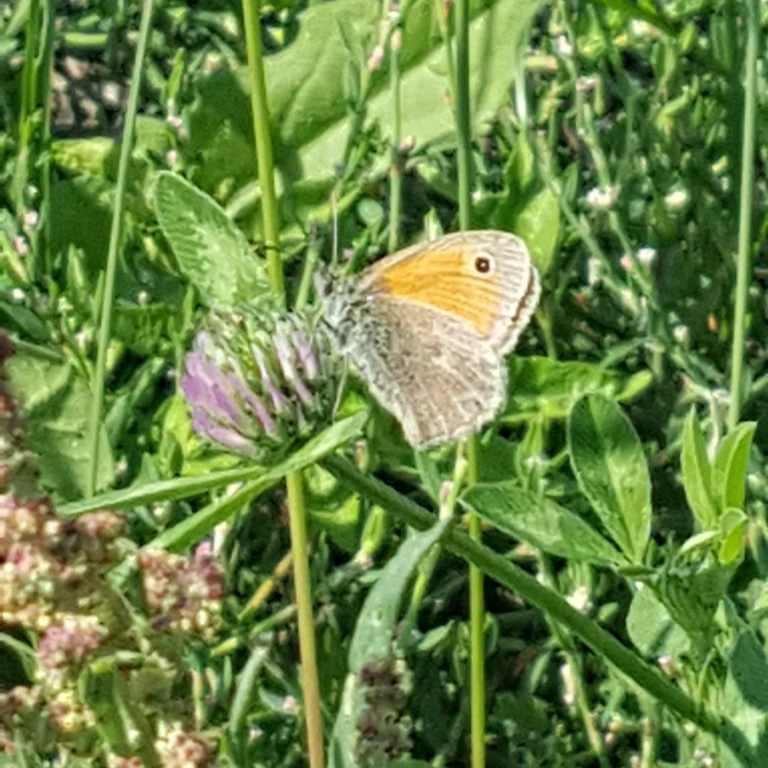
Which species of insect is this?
Coenonympha pamphilus
